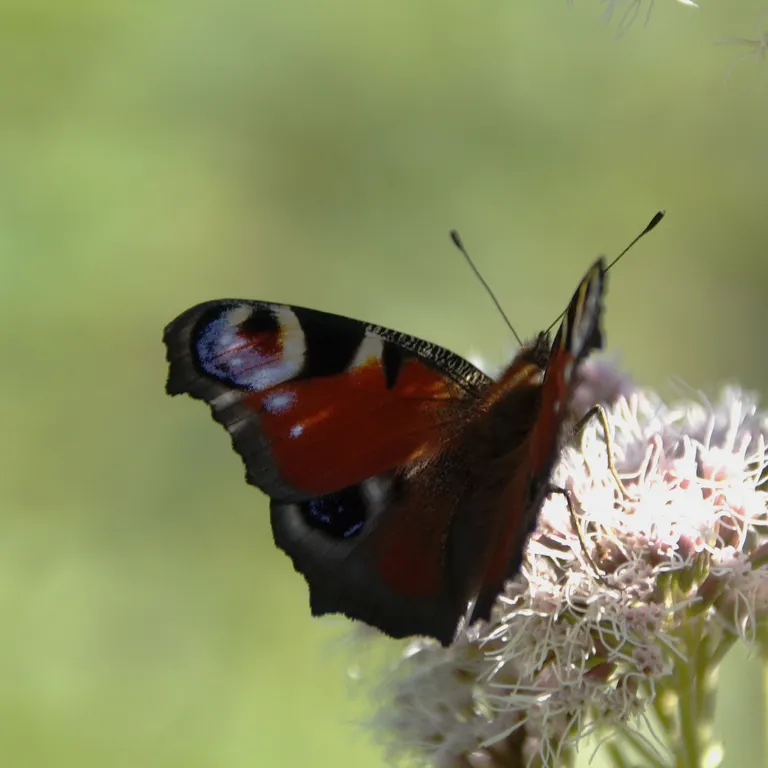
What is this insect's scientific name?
Aglais io
